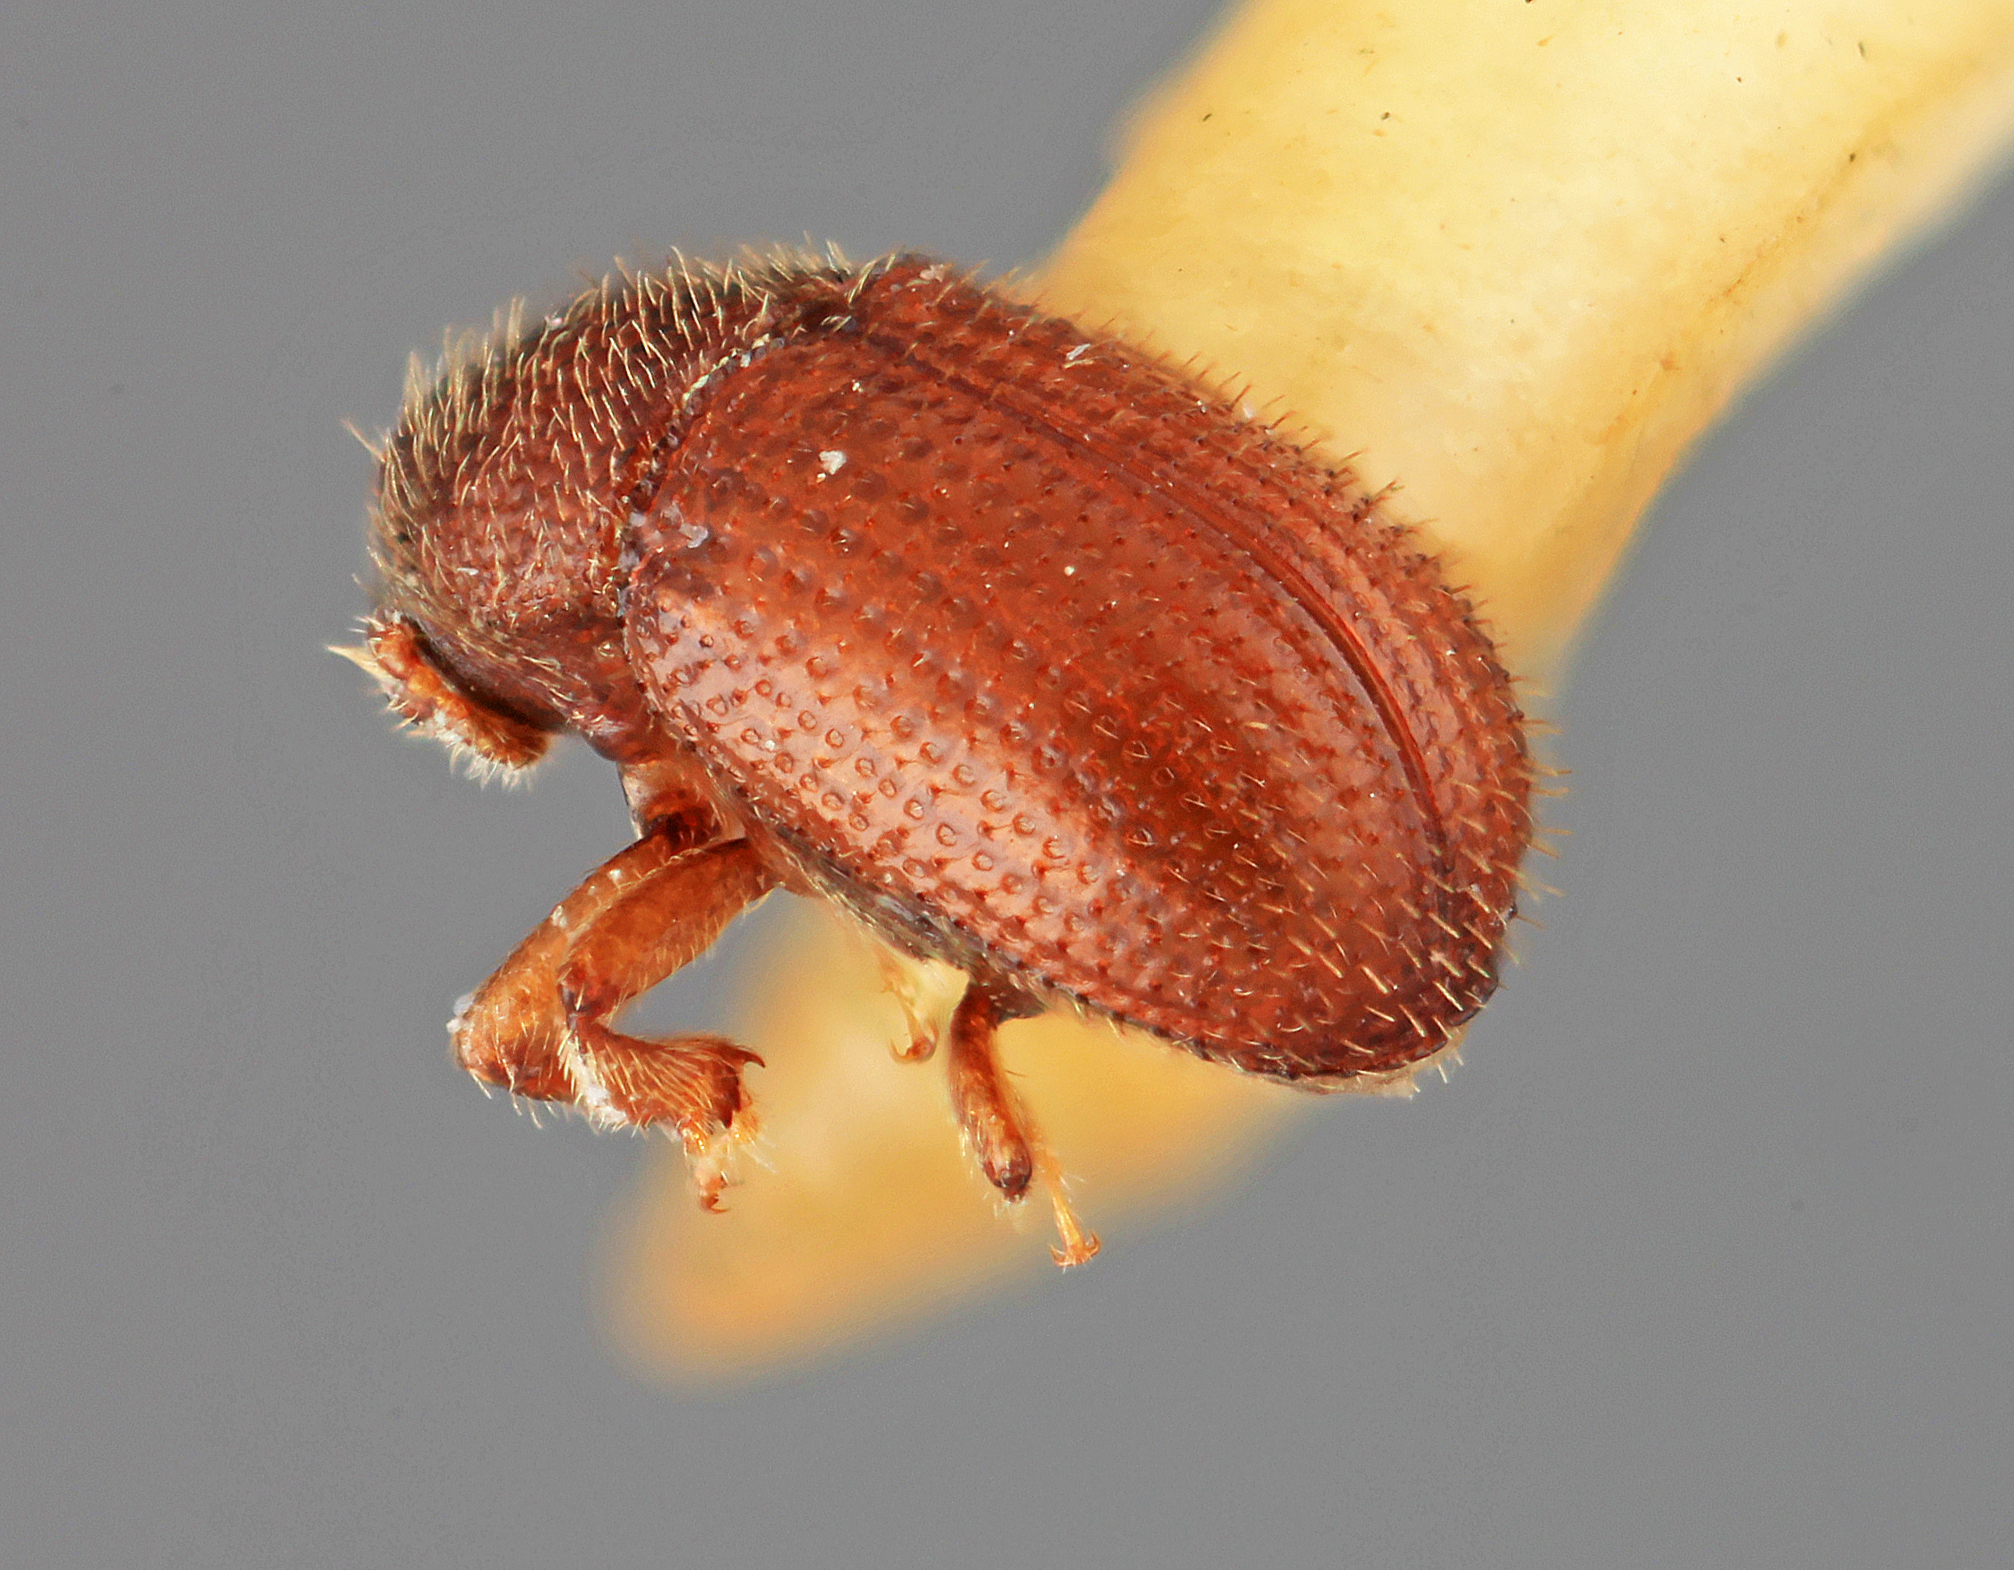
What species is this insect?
Phloeotribus ingae
